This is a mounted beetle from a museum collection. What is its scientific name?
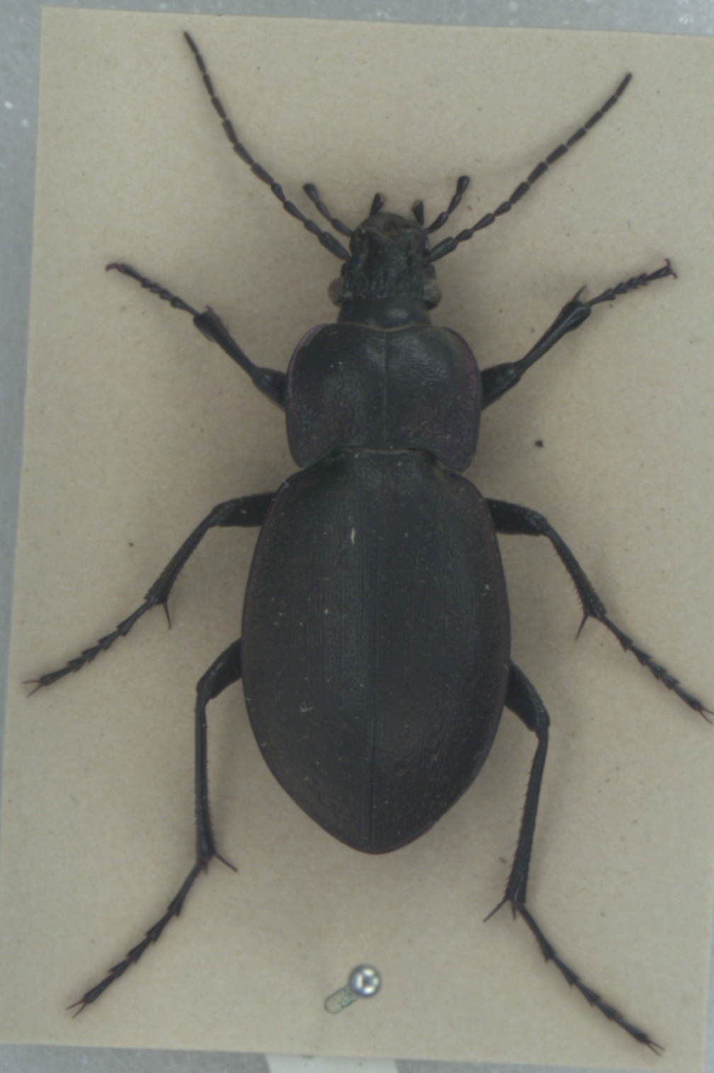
Carabus nemoralis
